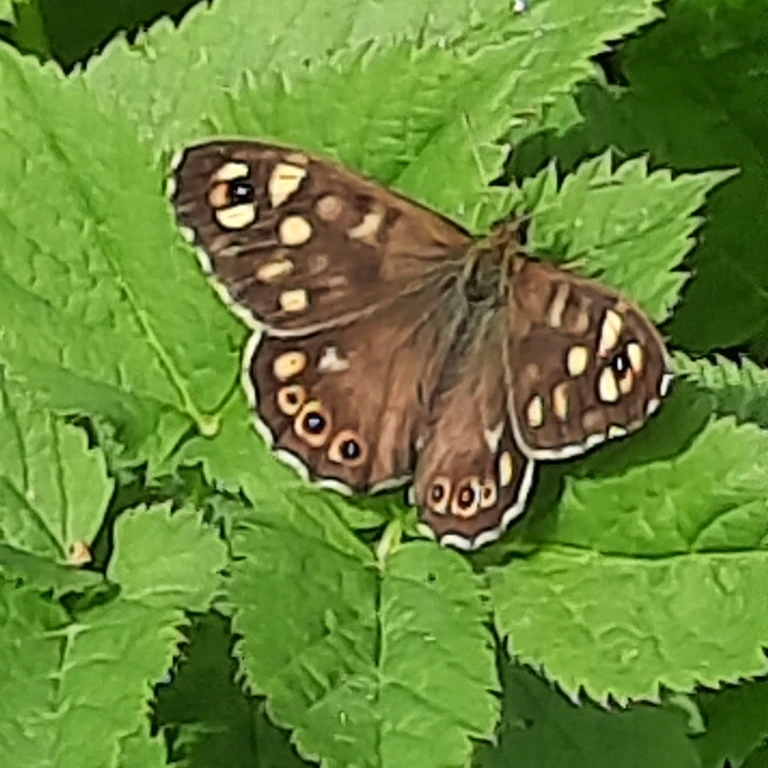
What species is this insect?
Pararge aegeria
